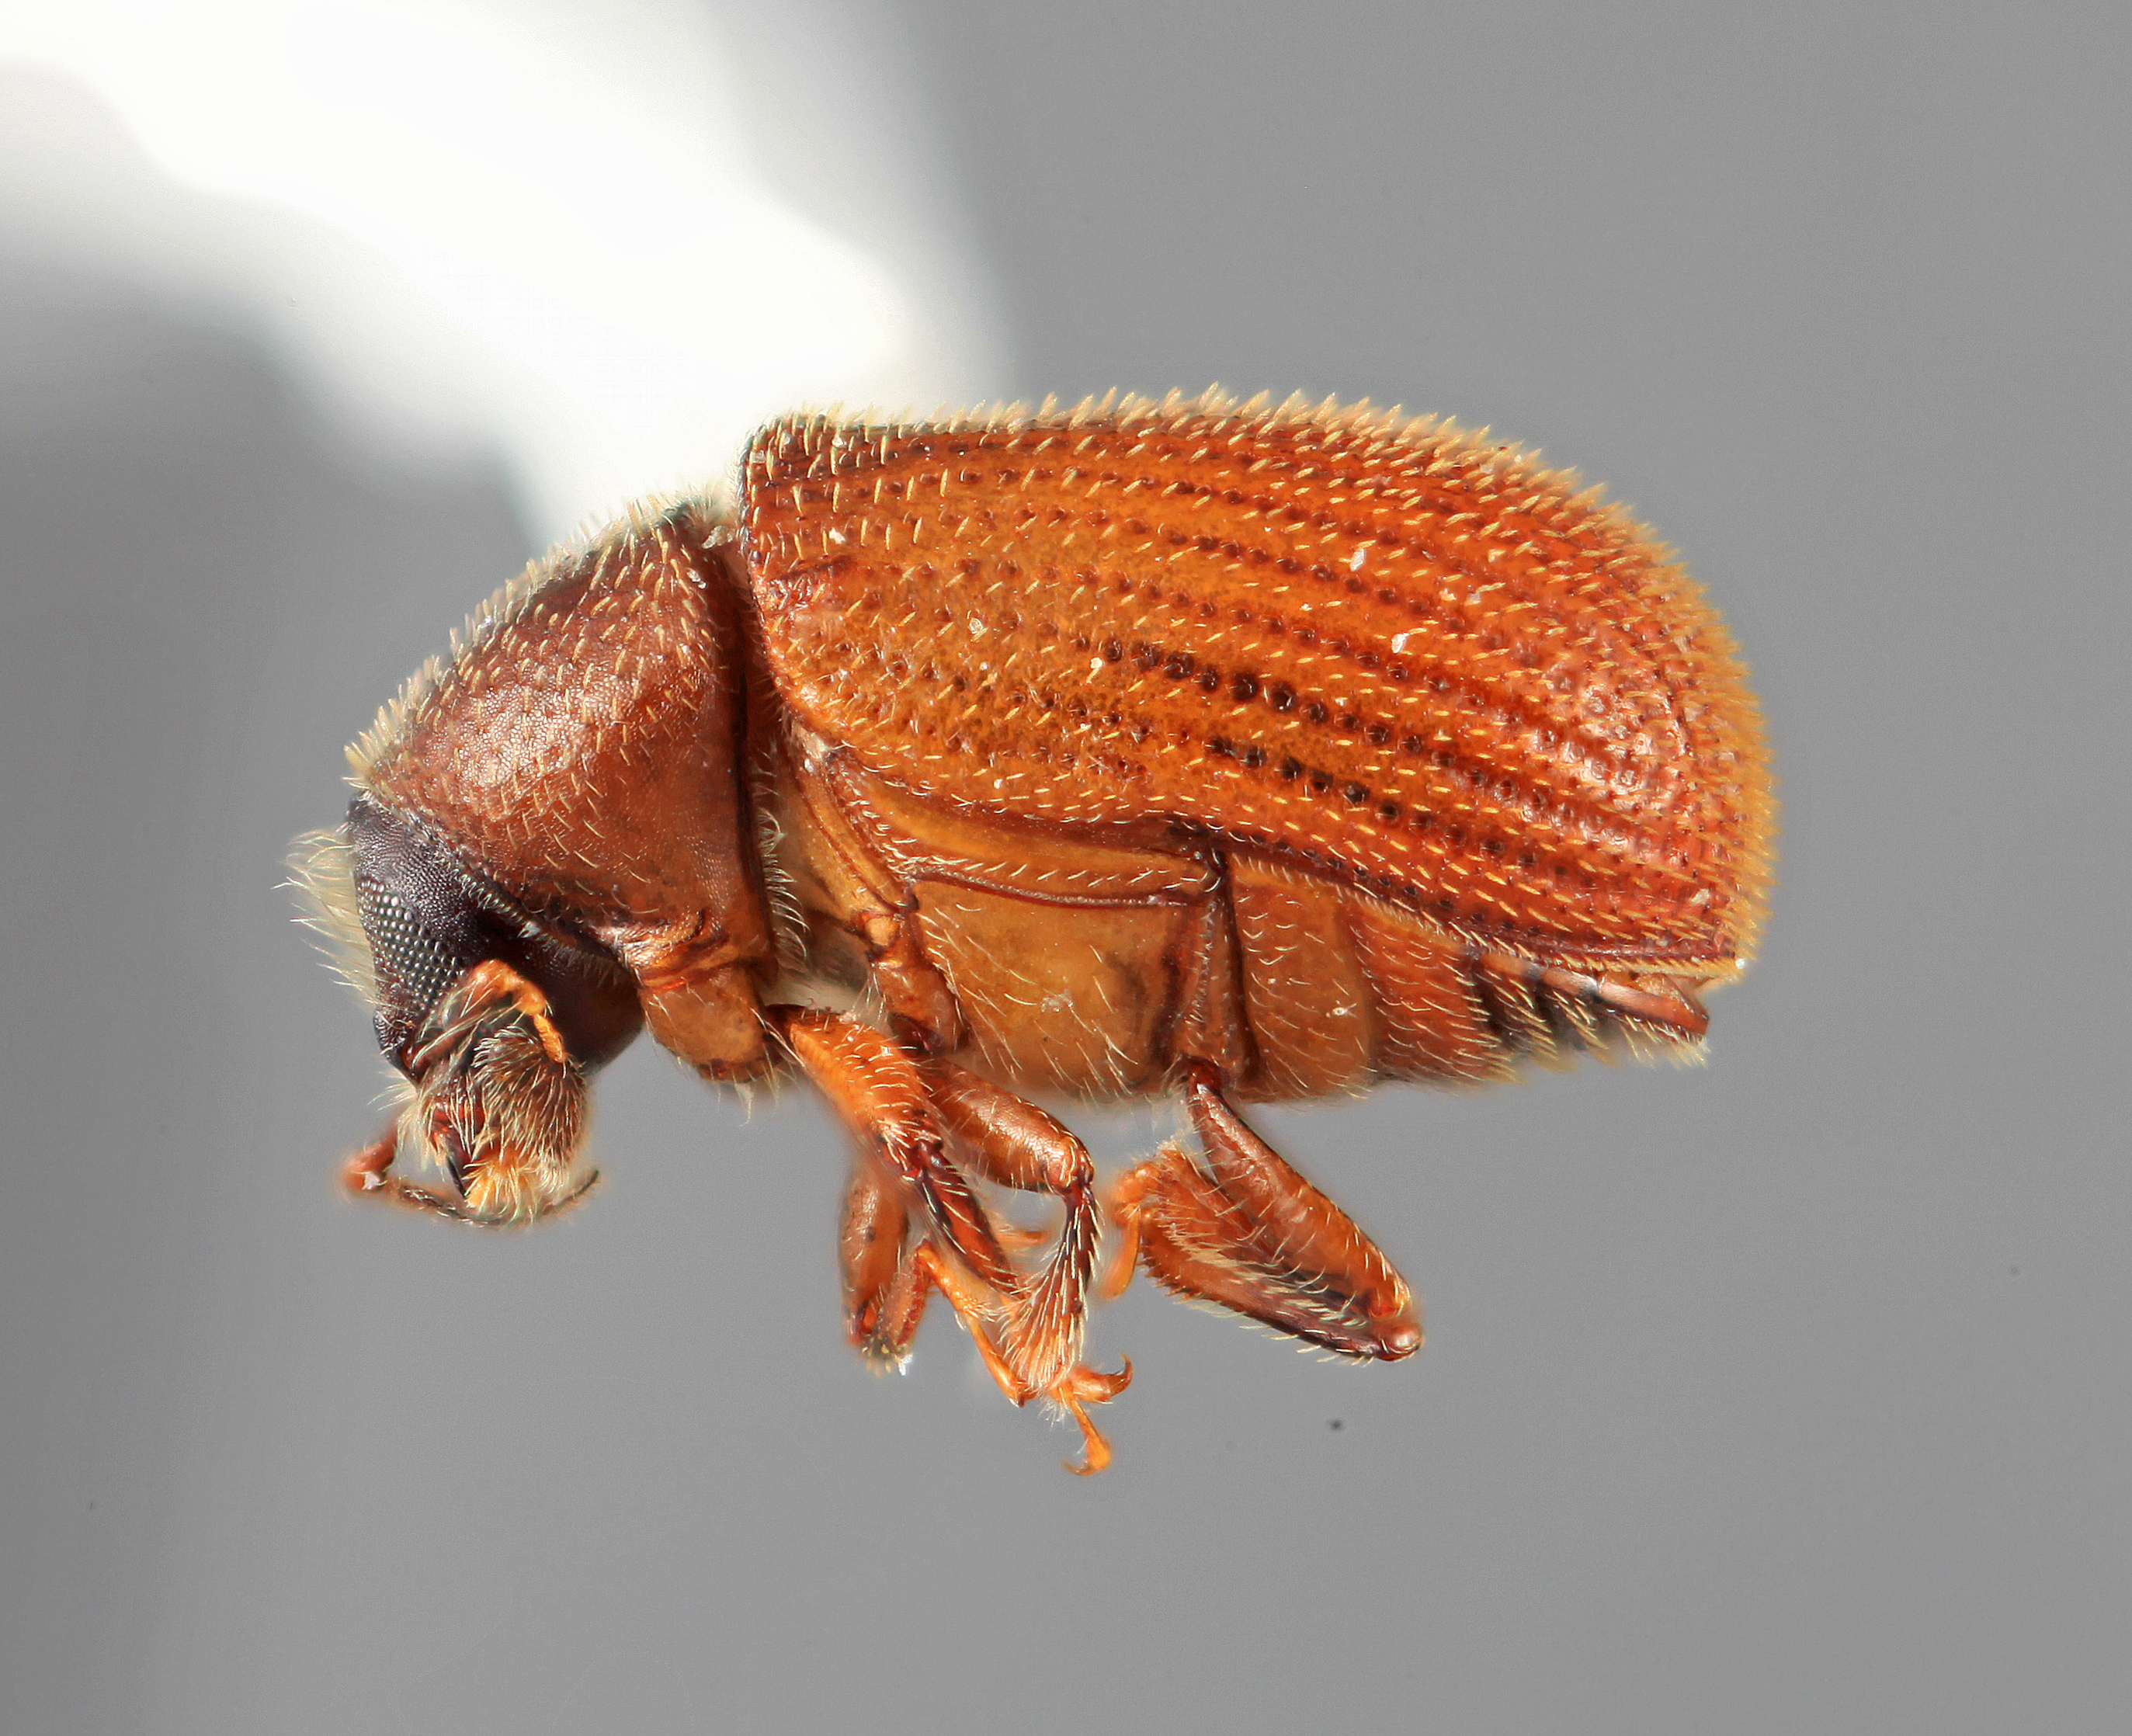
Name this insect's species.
Chramesus priscus
